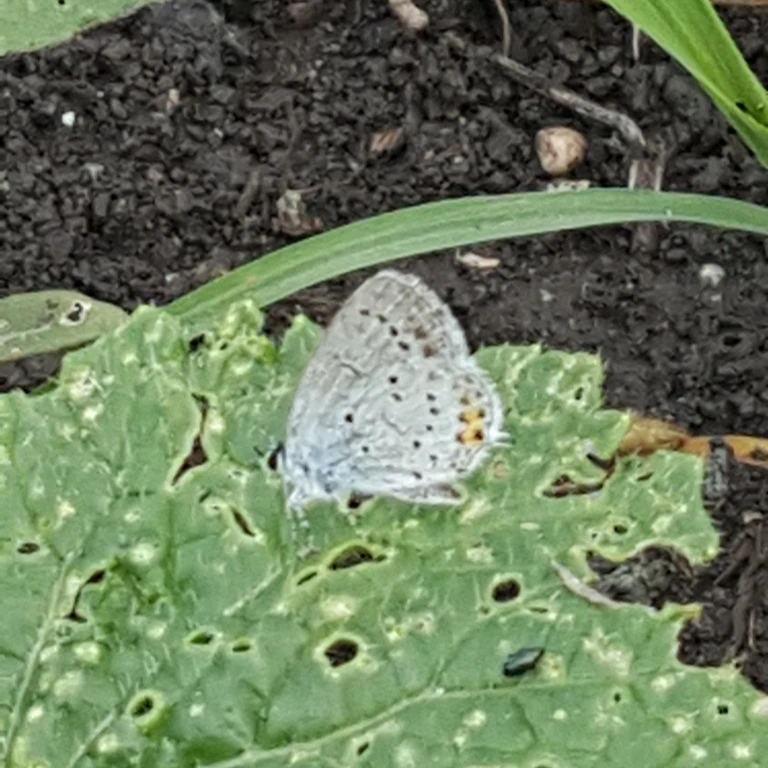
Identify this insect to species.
Cupido argiades (also Elkalyce argiades)
